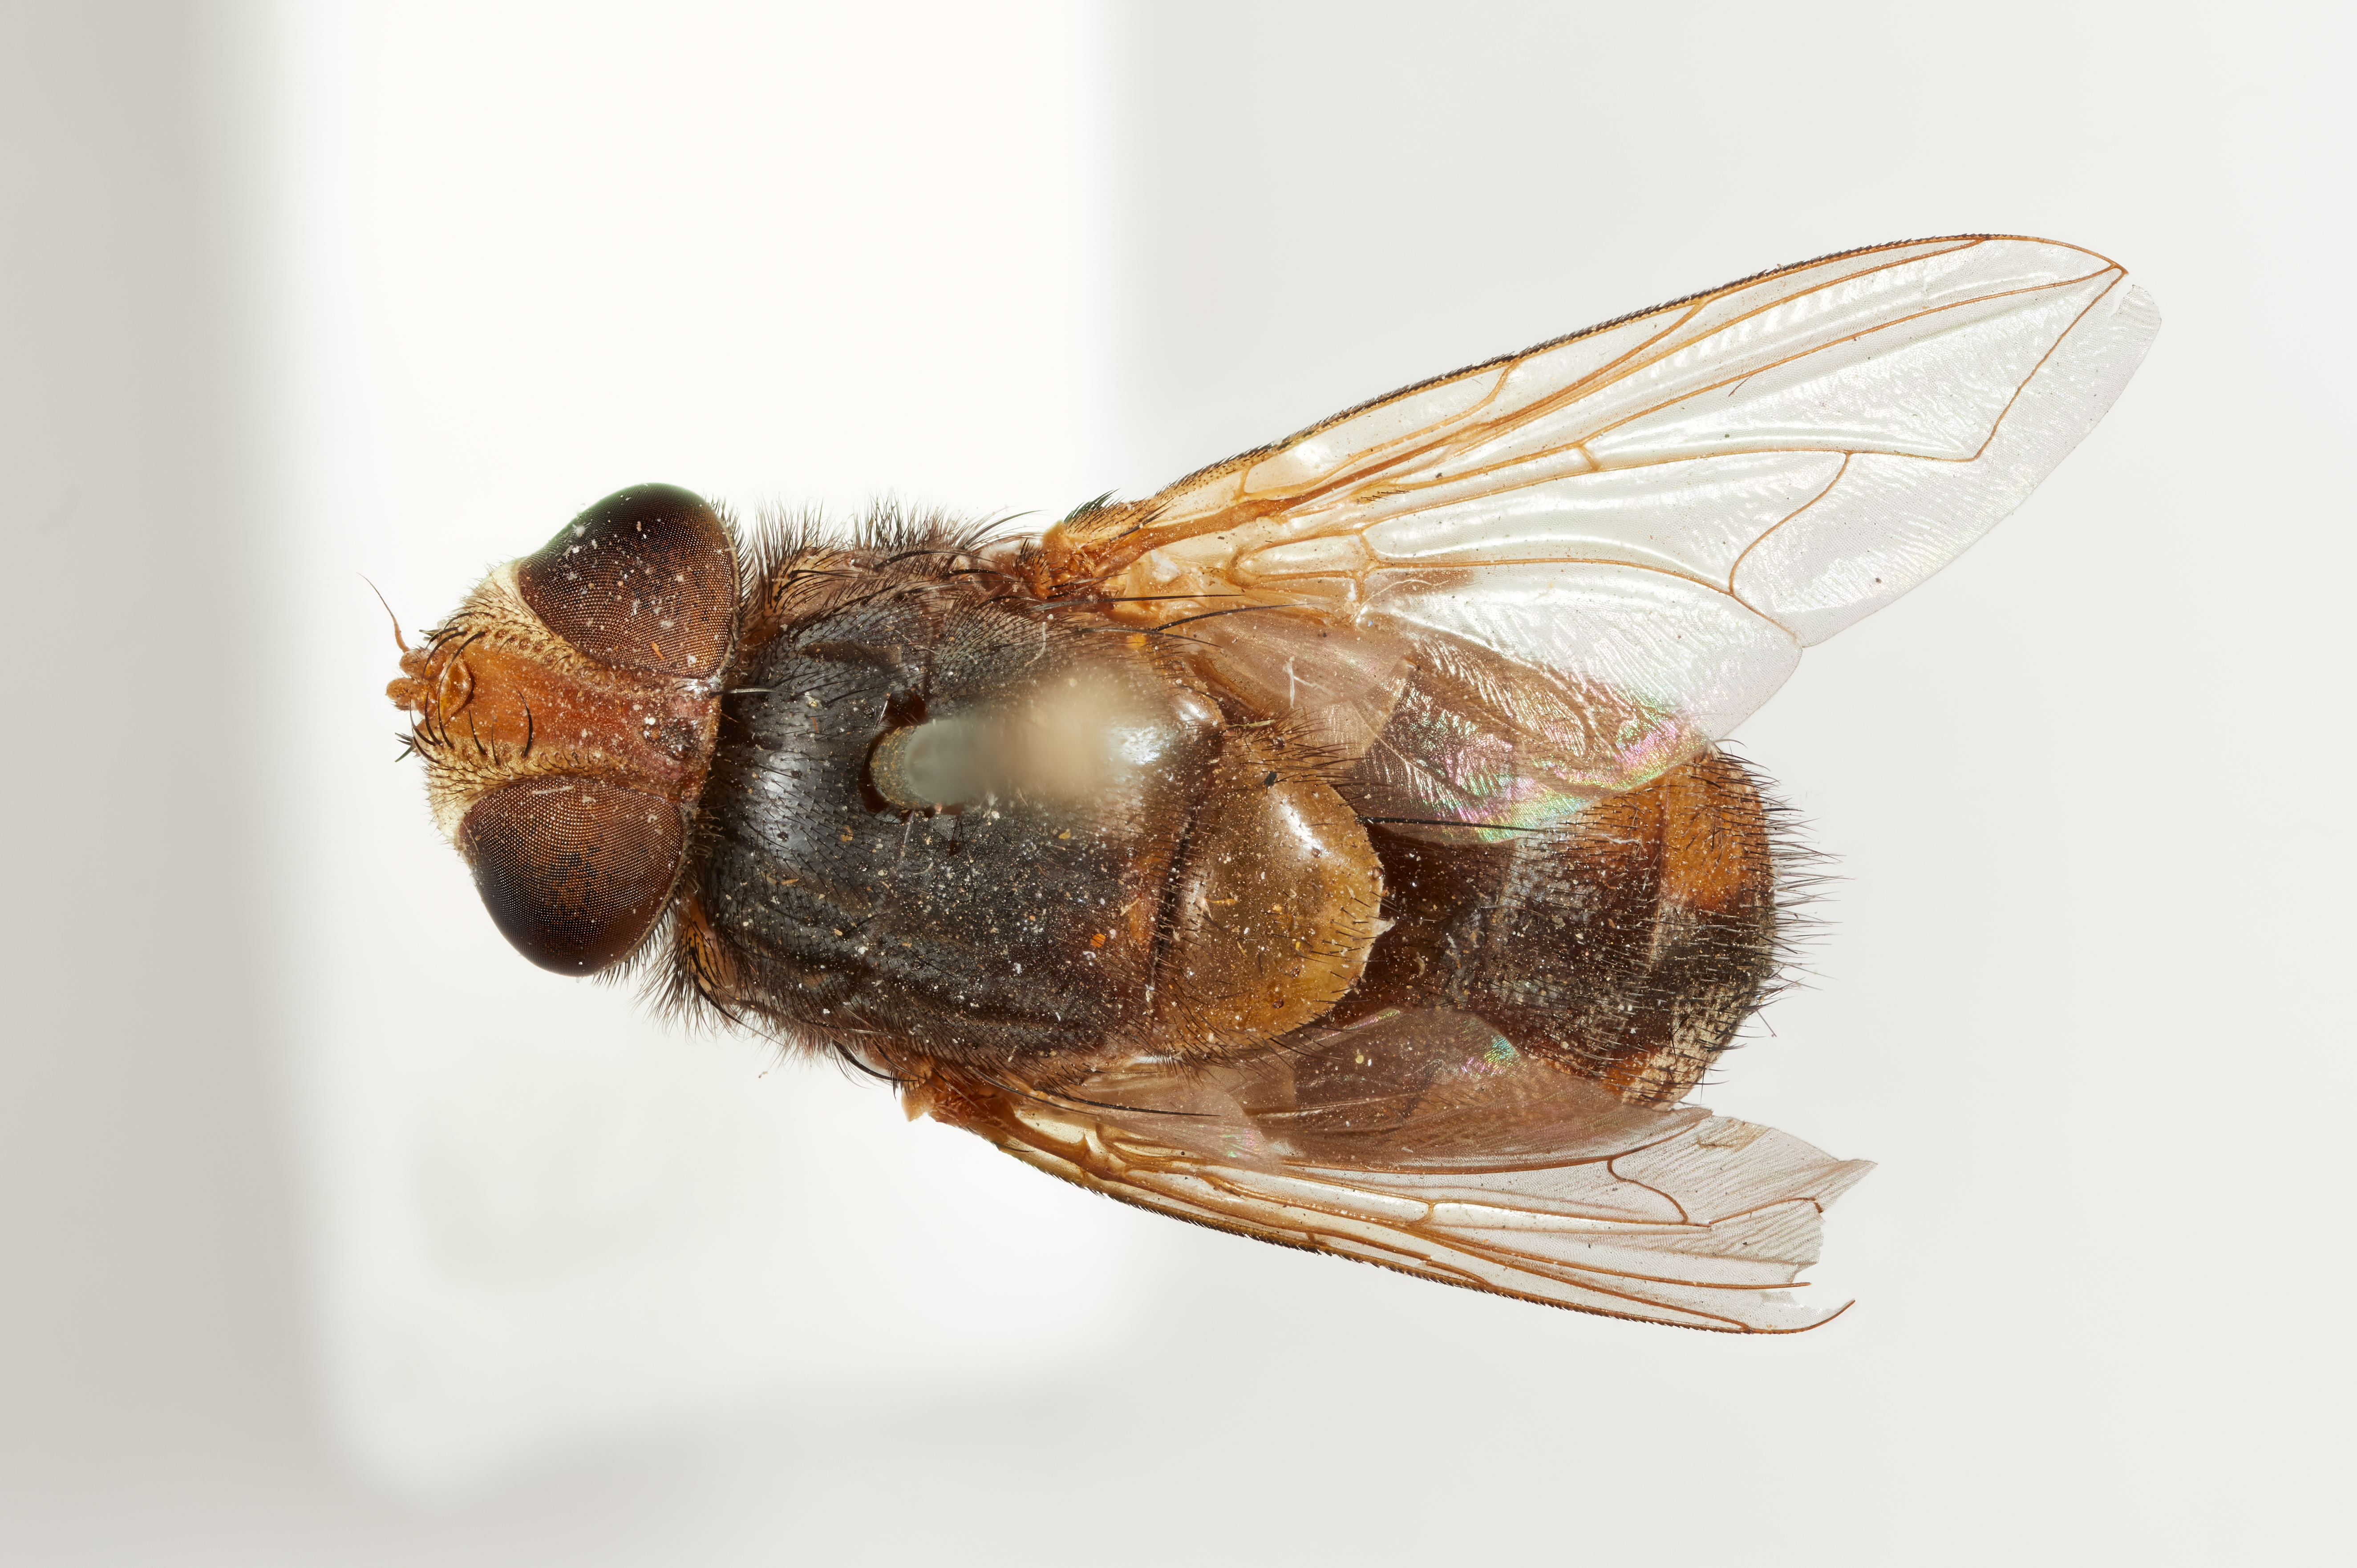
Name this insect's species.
Froggattimyia hirta
